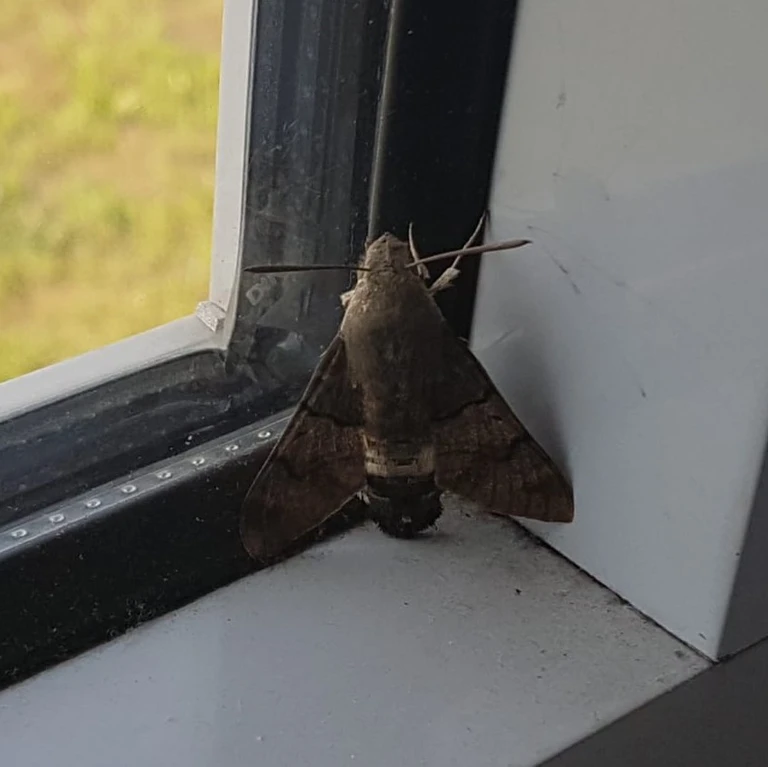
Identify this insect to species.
Macroglossum stellatarum
